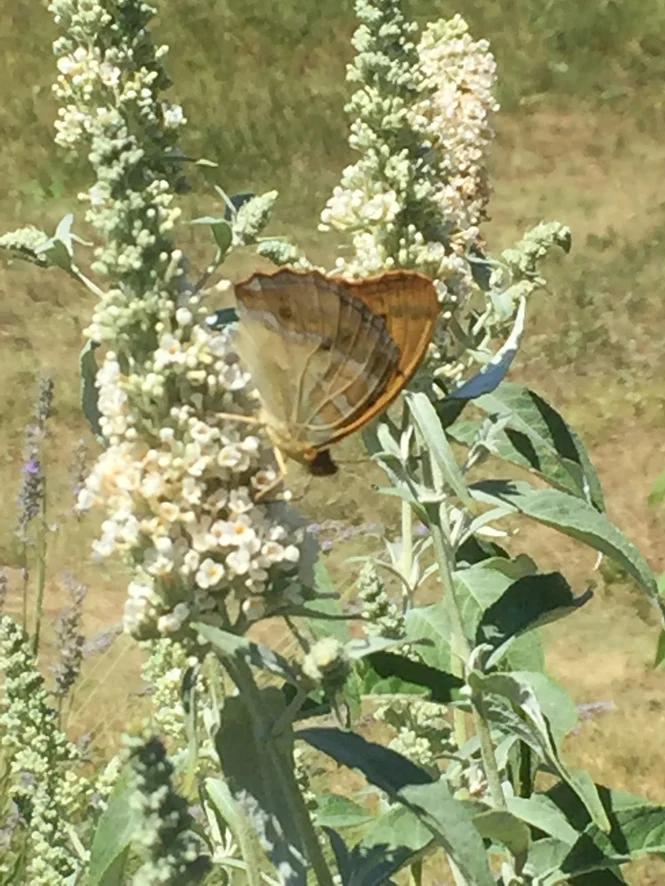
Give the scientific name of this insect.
Argynnis paphia
